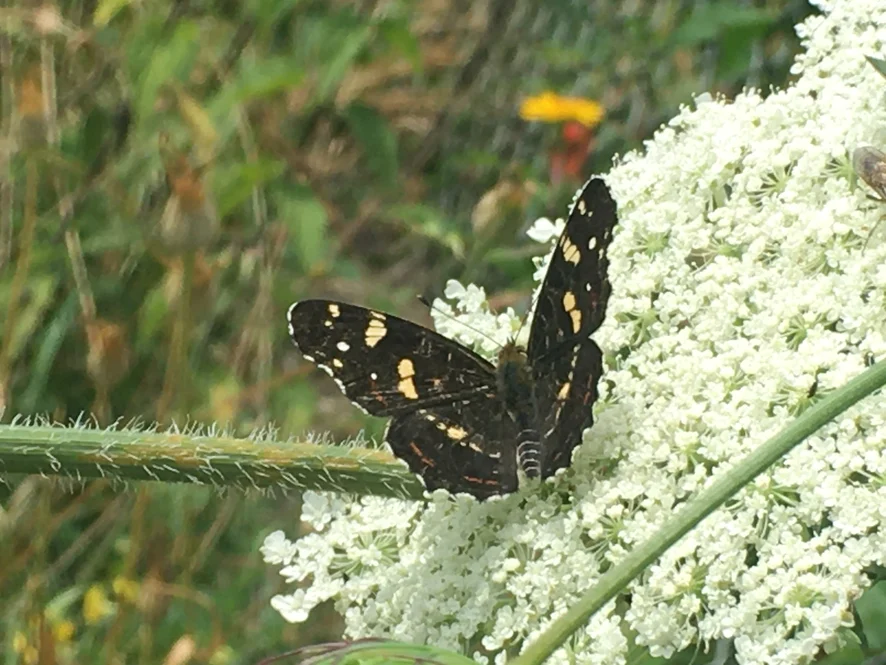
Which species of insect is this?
Araschnia levana
